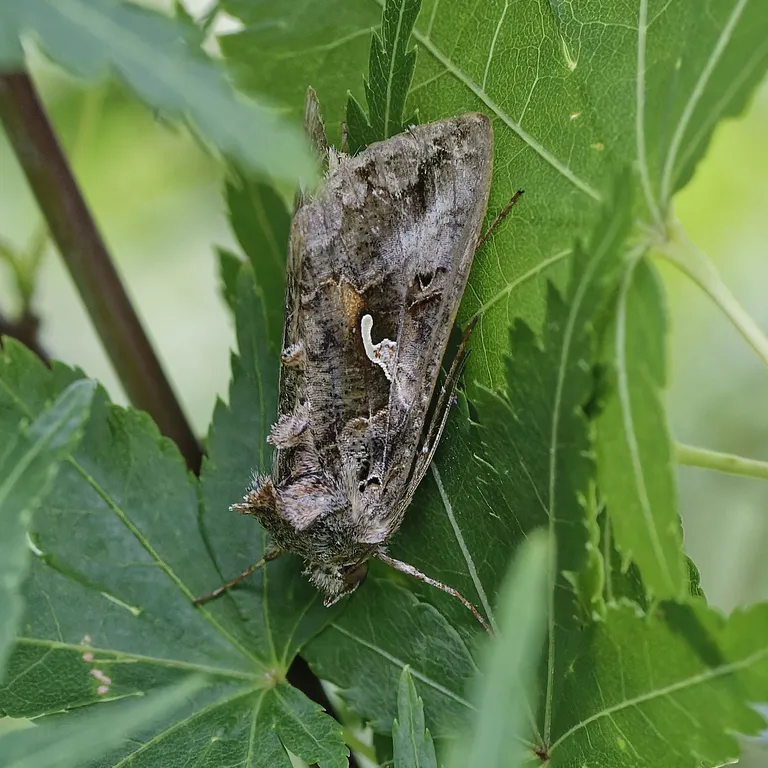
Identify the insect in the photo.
Autographa gamma
